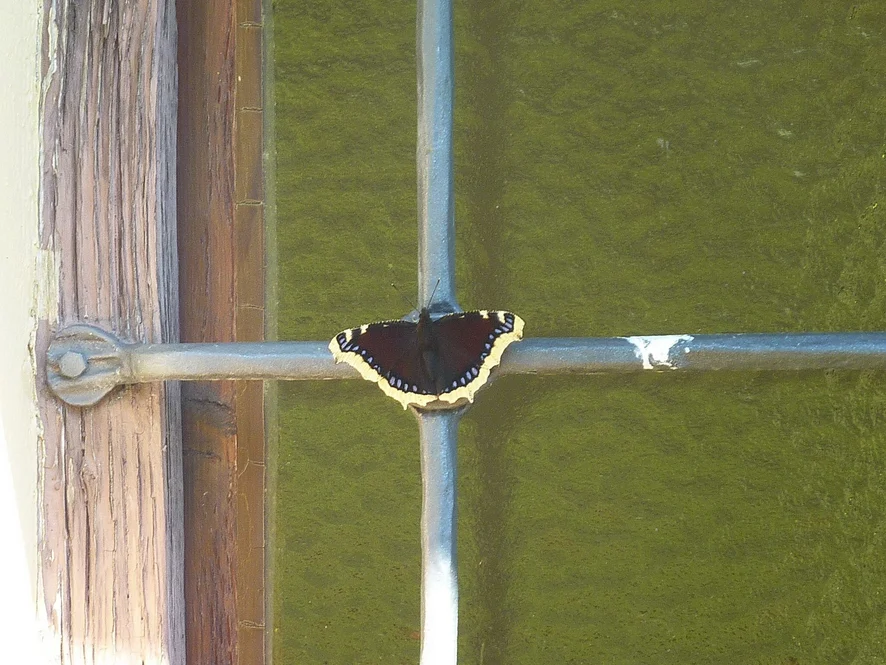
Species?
Nymphalis antiopa
